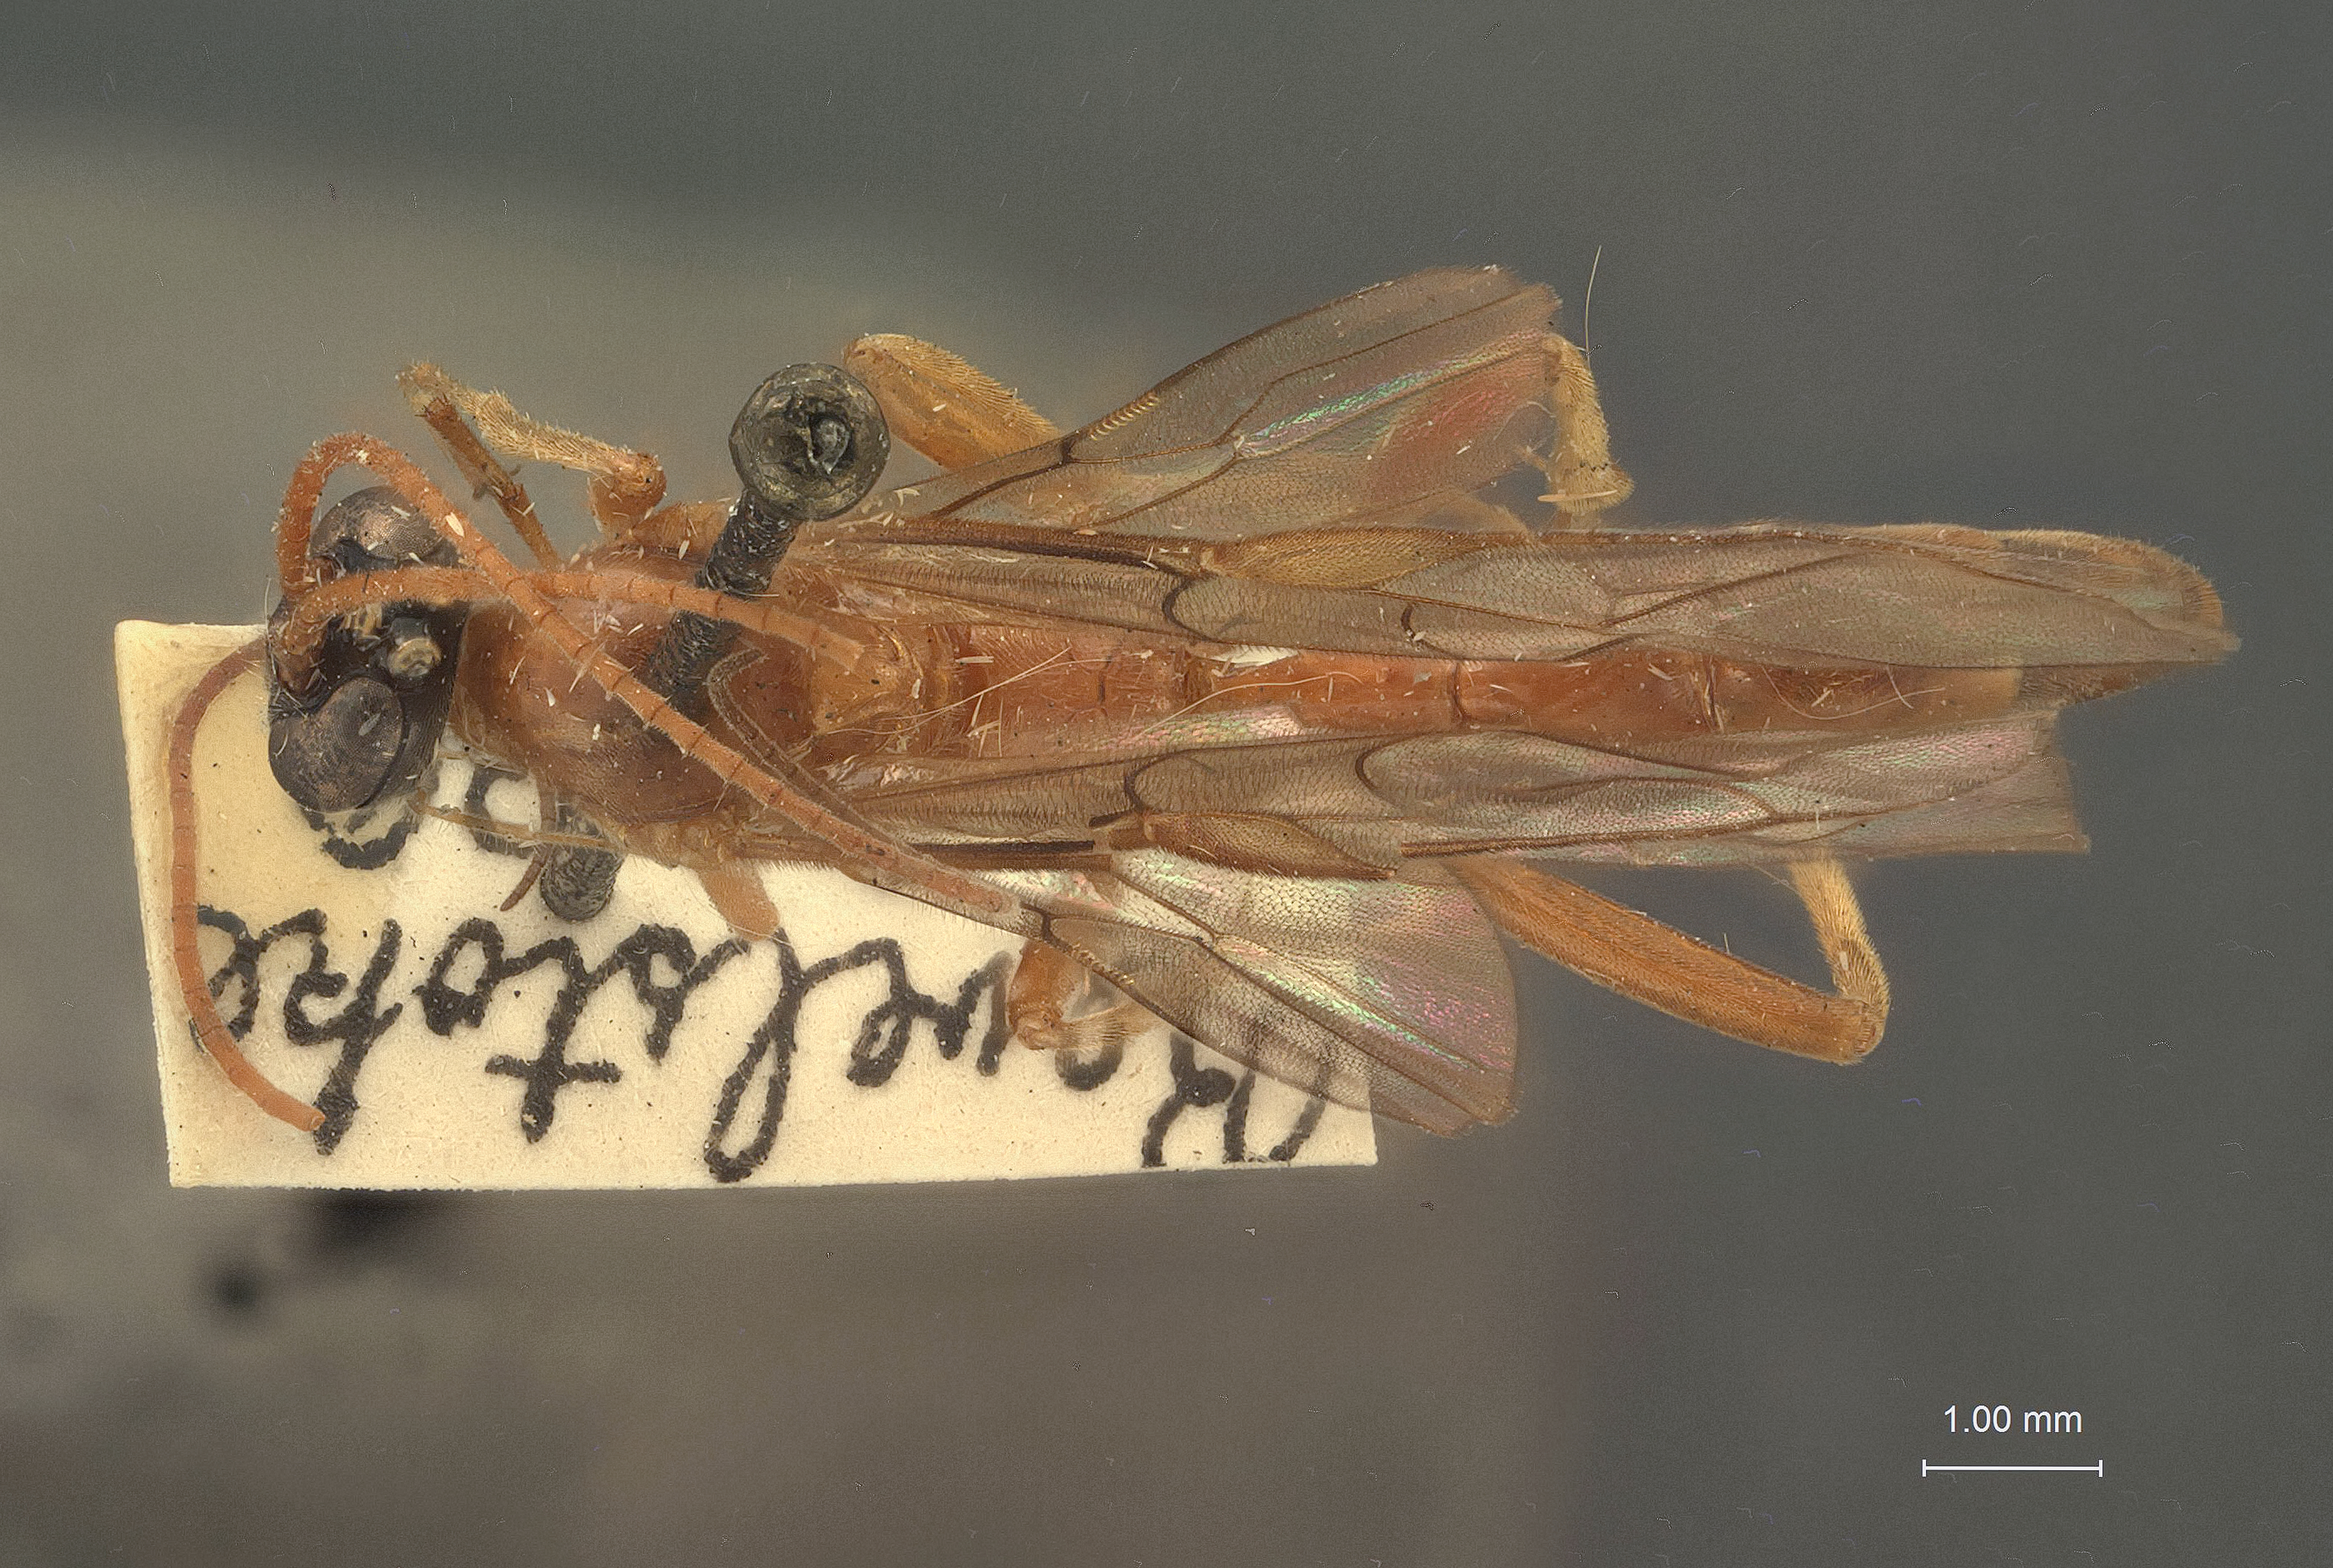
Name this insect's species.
Cidaphus occidentalis
